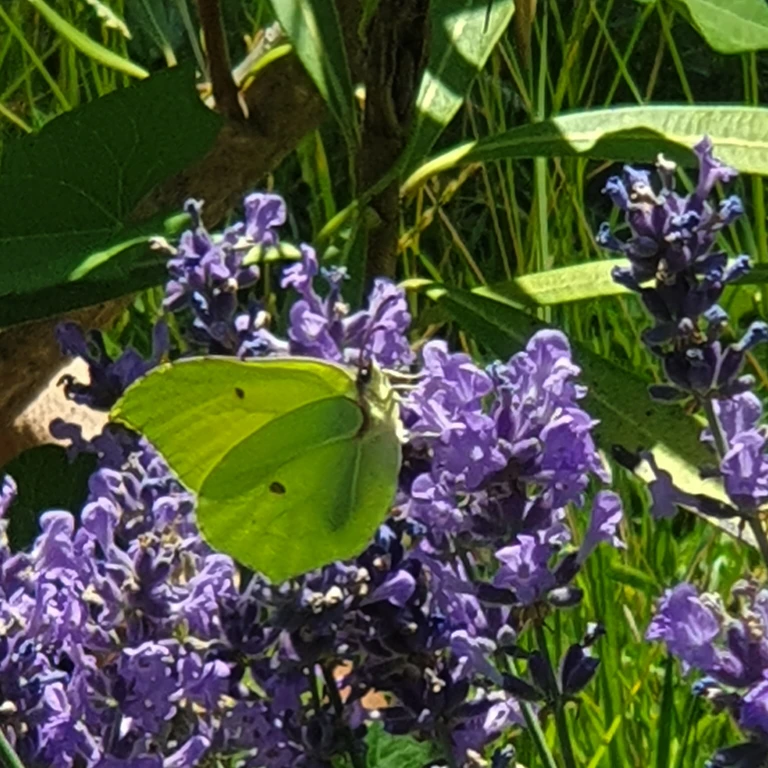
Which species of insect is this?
Gonepteryx rhamni
